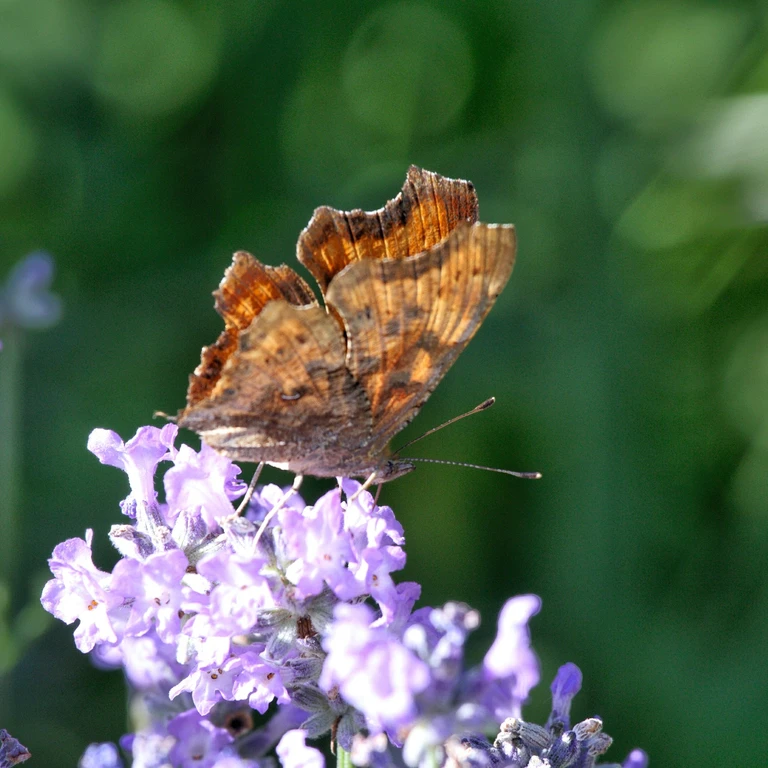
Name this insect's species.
Polygonia c-album
